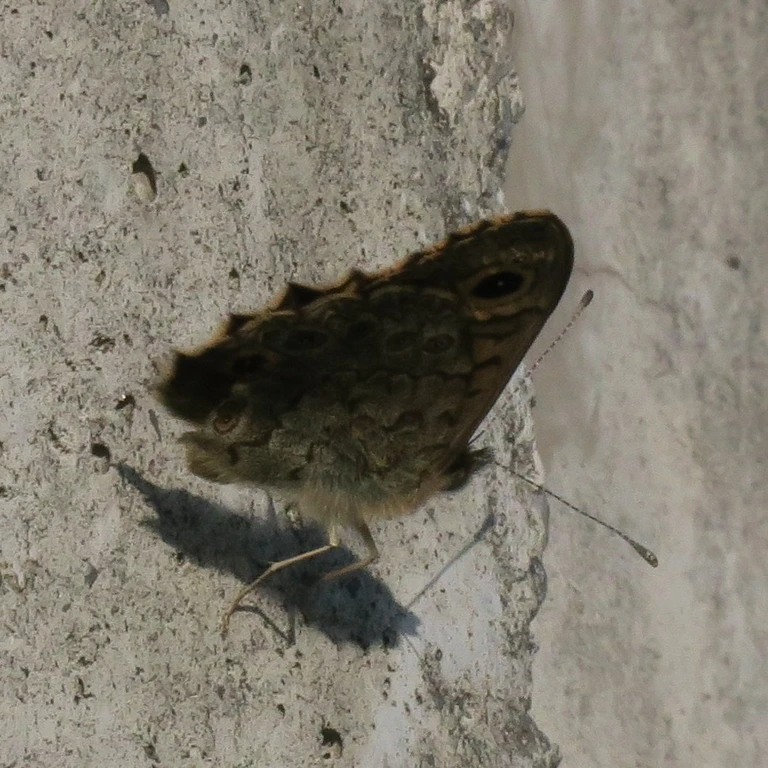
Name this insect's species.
Lasiommata megera (also Pararge megera)
